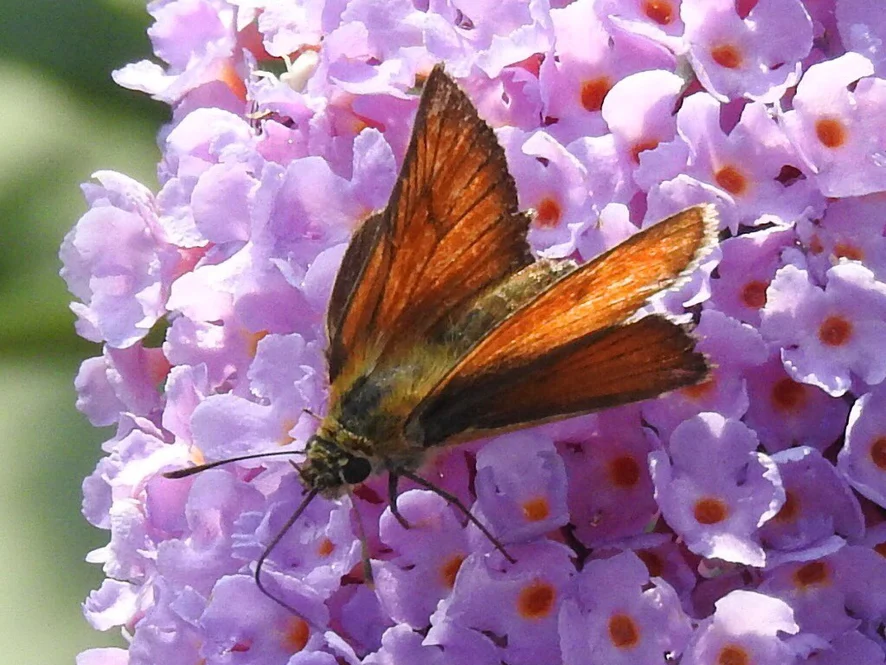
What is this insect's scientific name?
Thymelicus sylvestris
